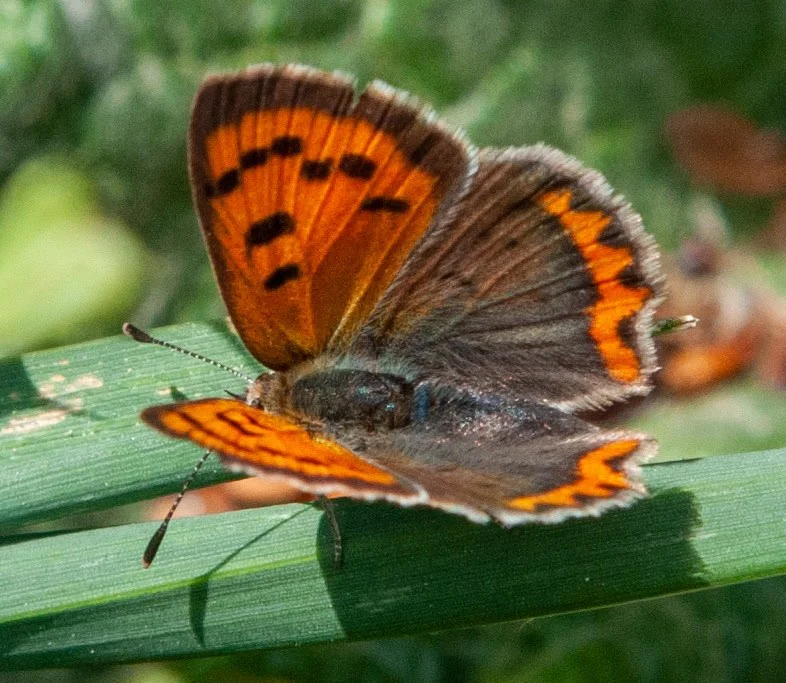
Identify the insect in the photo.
Lycaena phlaeas
